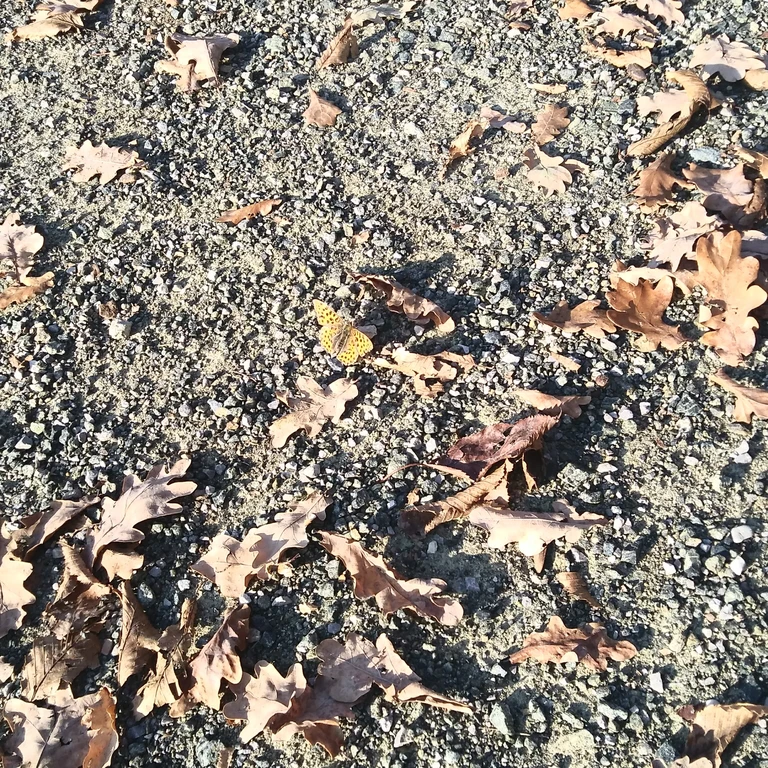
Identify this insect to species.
Issoria lathonia
